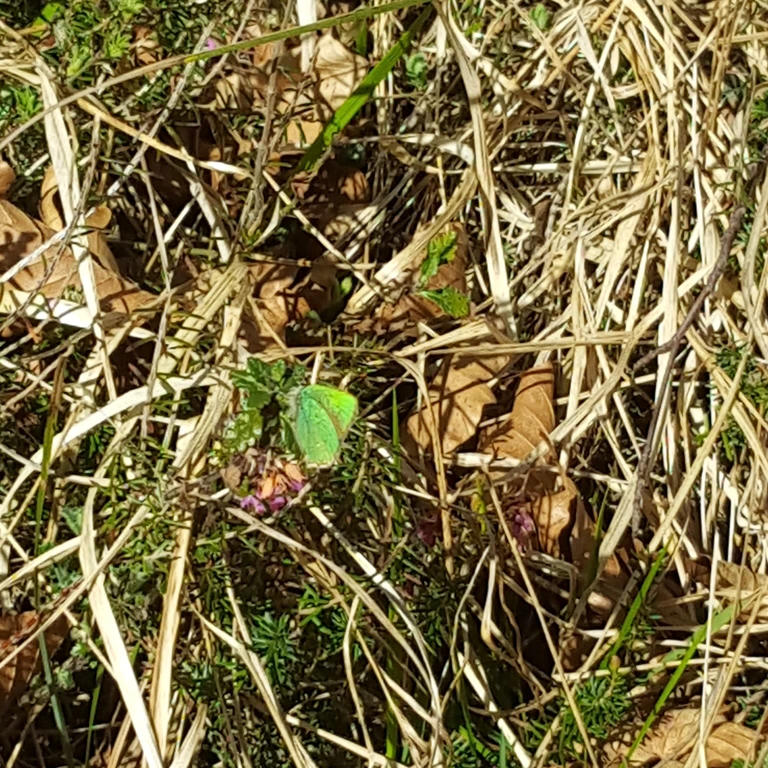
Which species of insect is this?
Callophrys rubi
